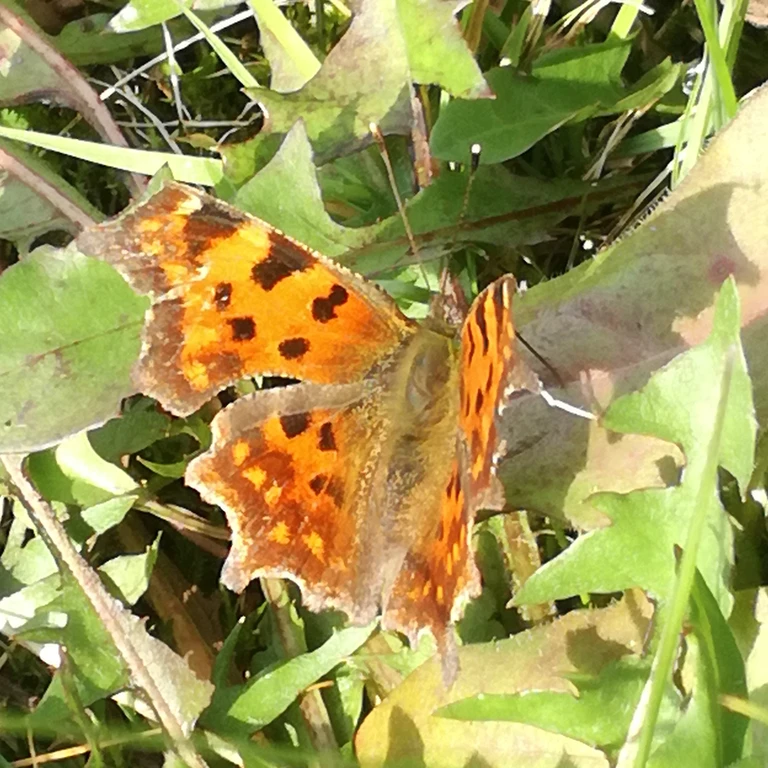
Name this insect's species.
Polygonia c-album
